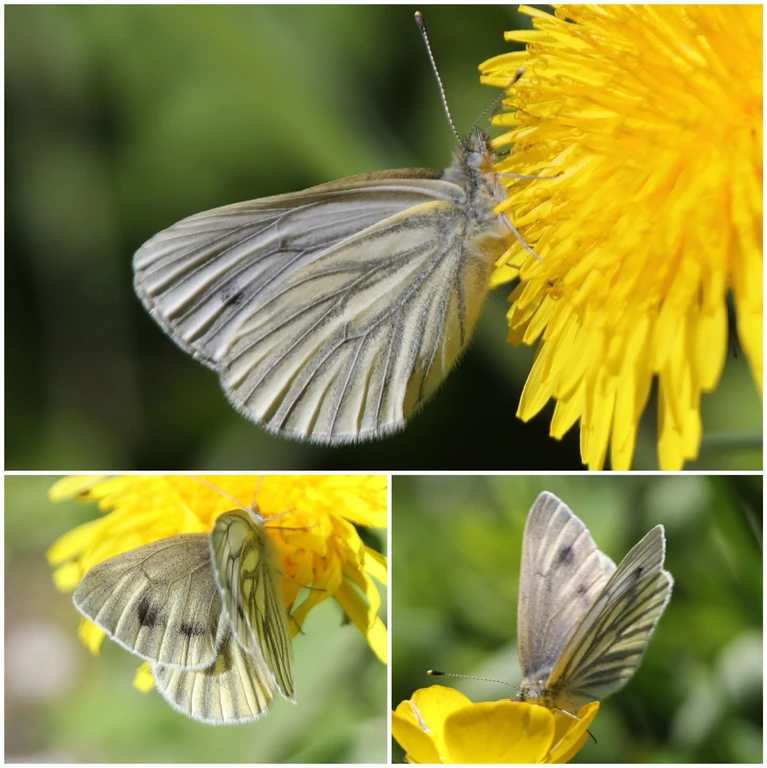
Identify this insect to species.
Pieris bryoniae
